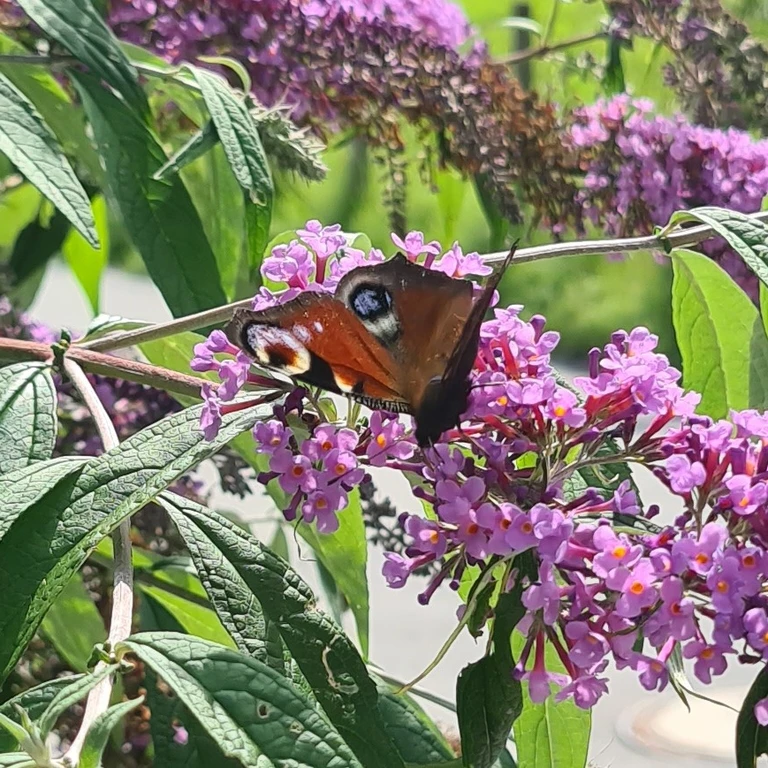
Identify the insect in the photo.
Aglais io
